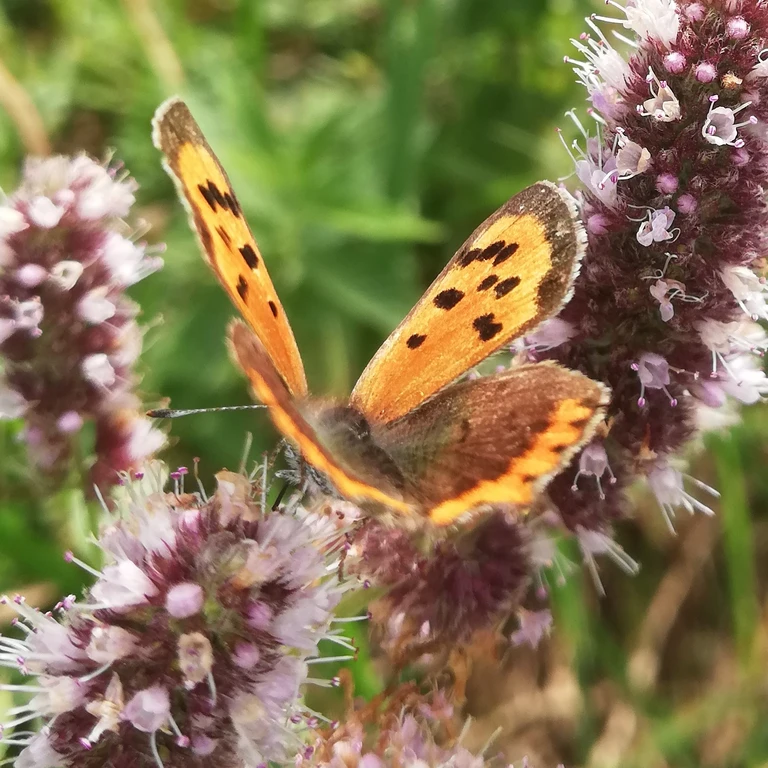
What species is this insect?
Lycaena phlaeas
